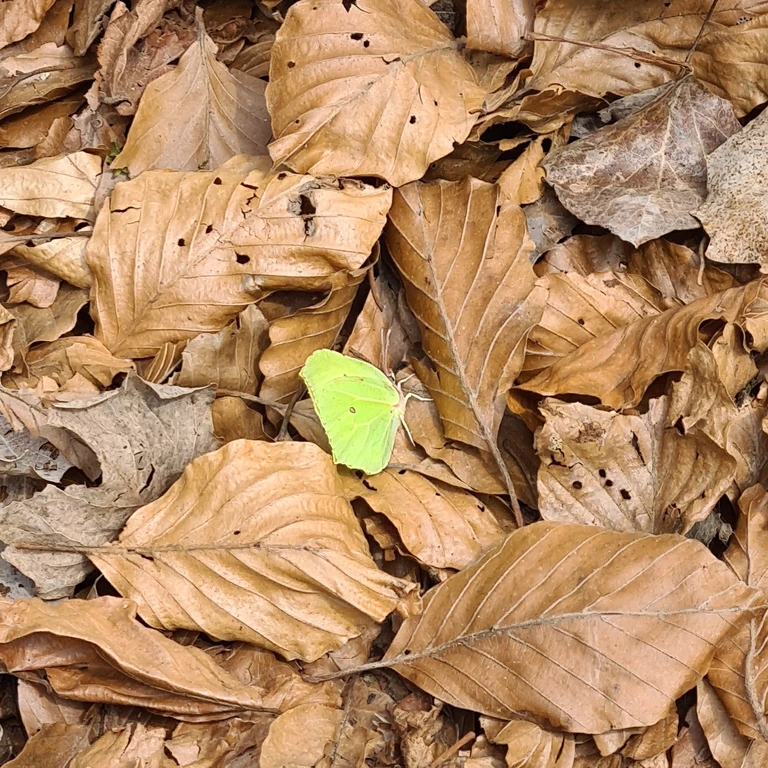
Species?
Gonepteryx rhamni
